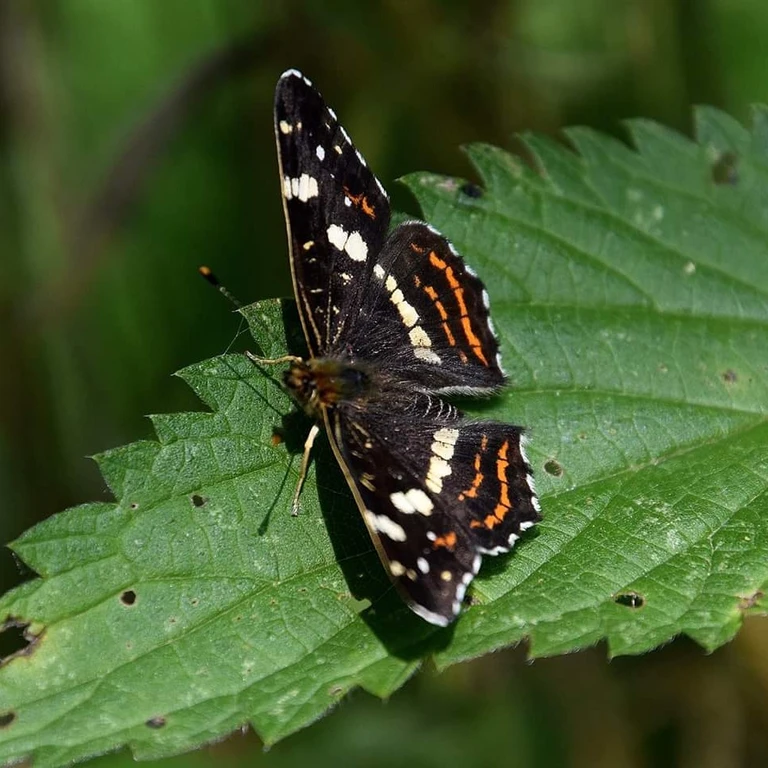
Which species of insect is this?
Araschnia levana
